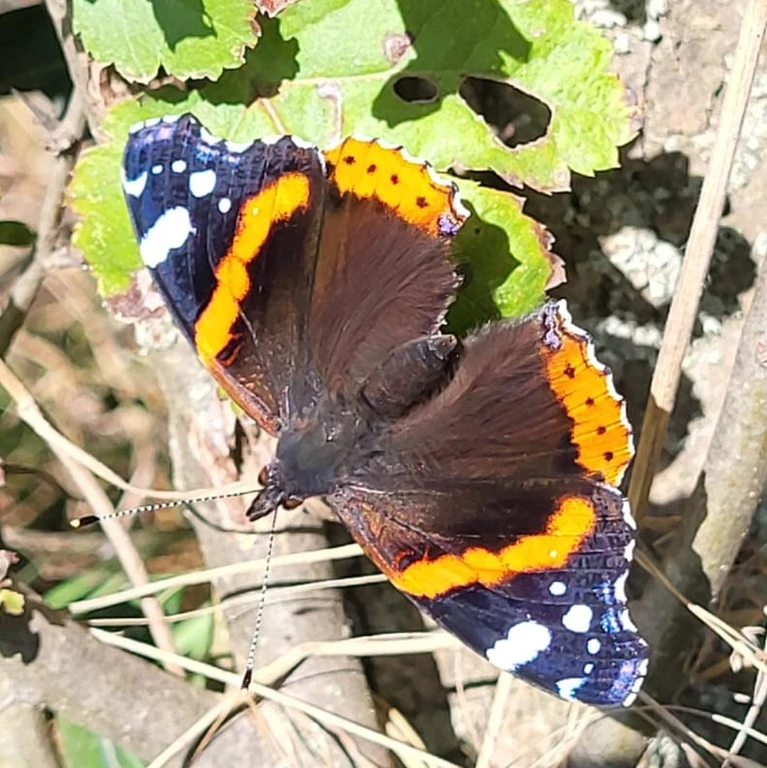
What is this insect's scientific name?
Vanessa atalanta
